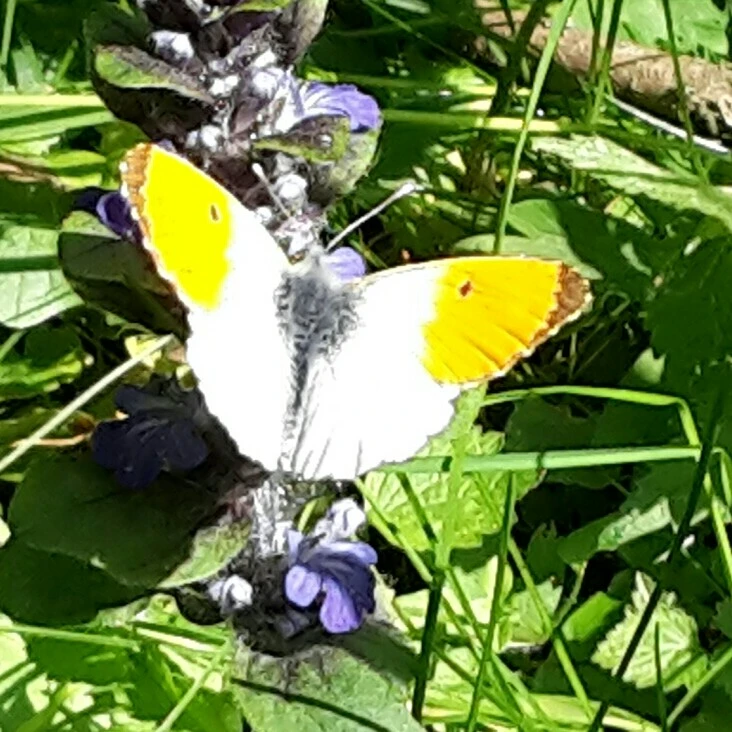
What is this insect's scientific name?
Anthocharis cardamines
